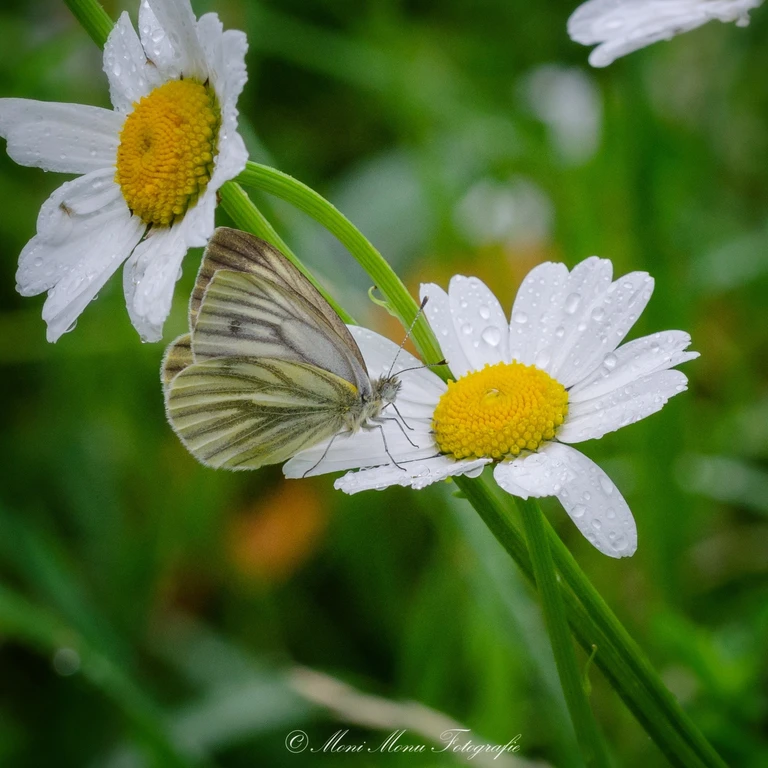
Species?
Pieris bryoniae
